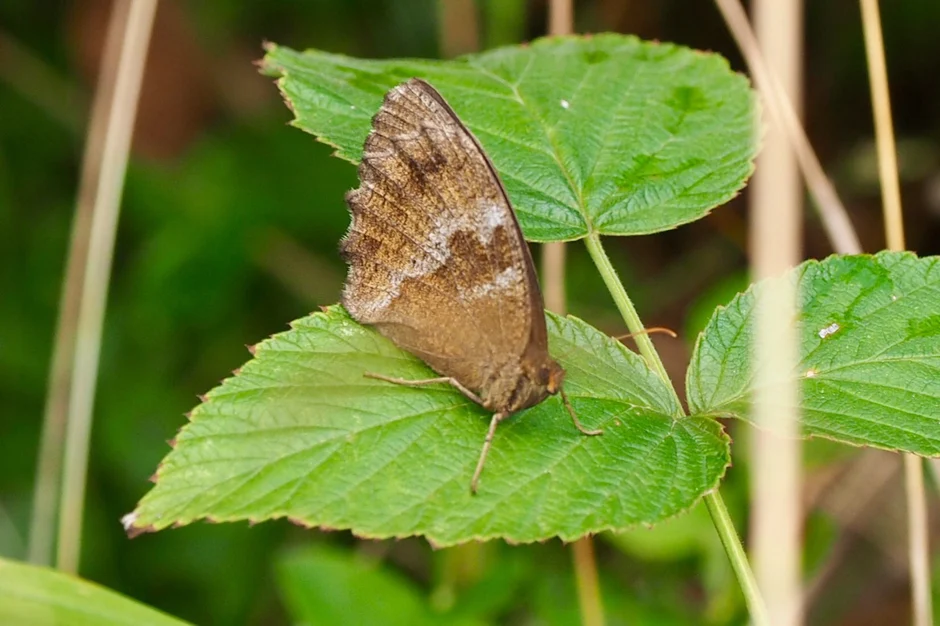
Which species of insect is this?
Minois dryas
